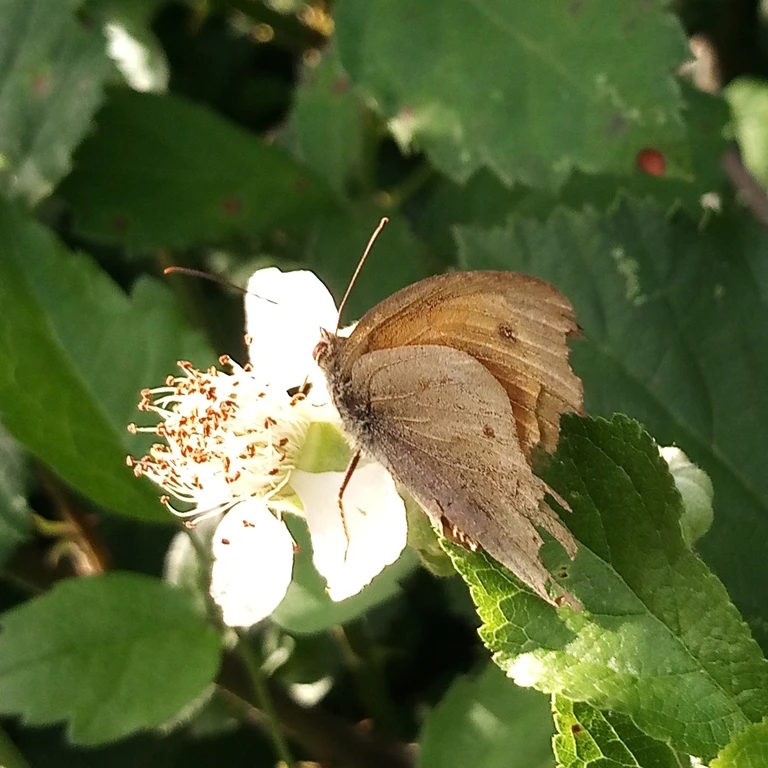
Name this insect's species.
Maniola jurtina
